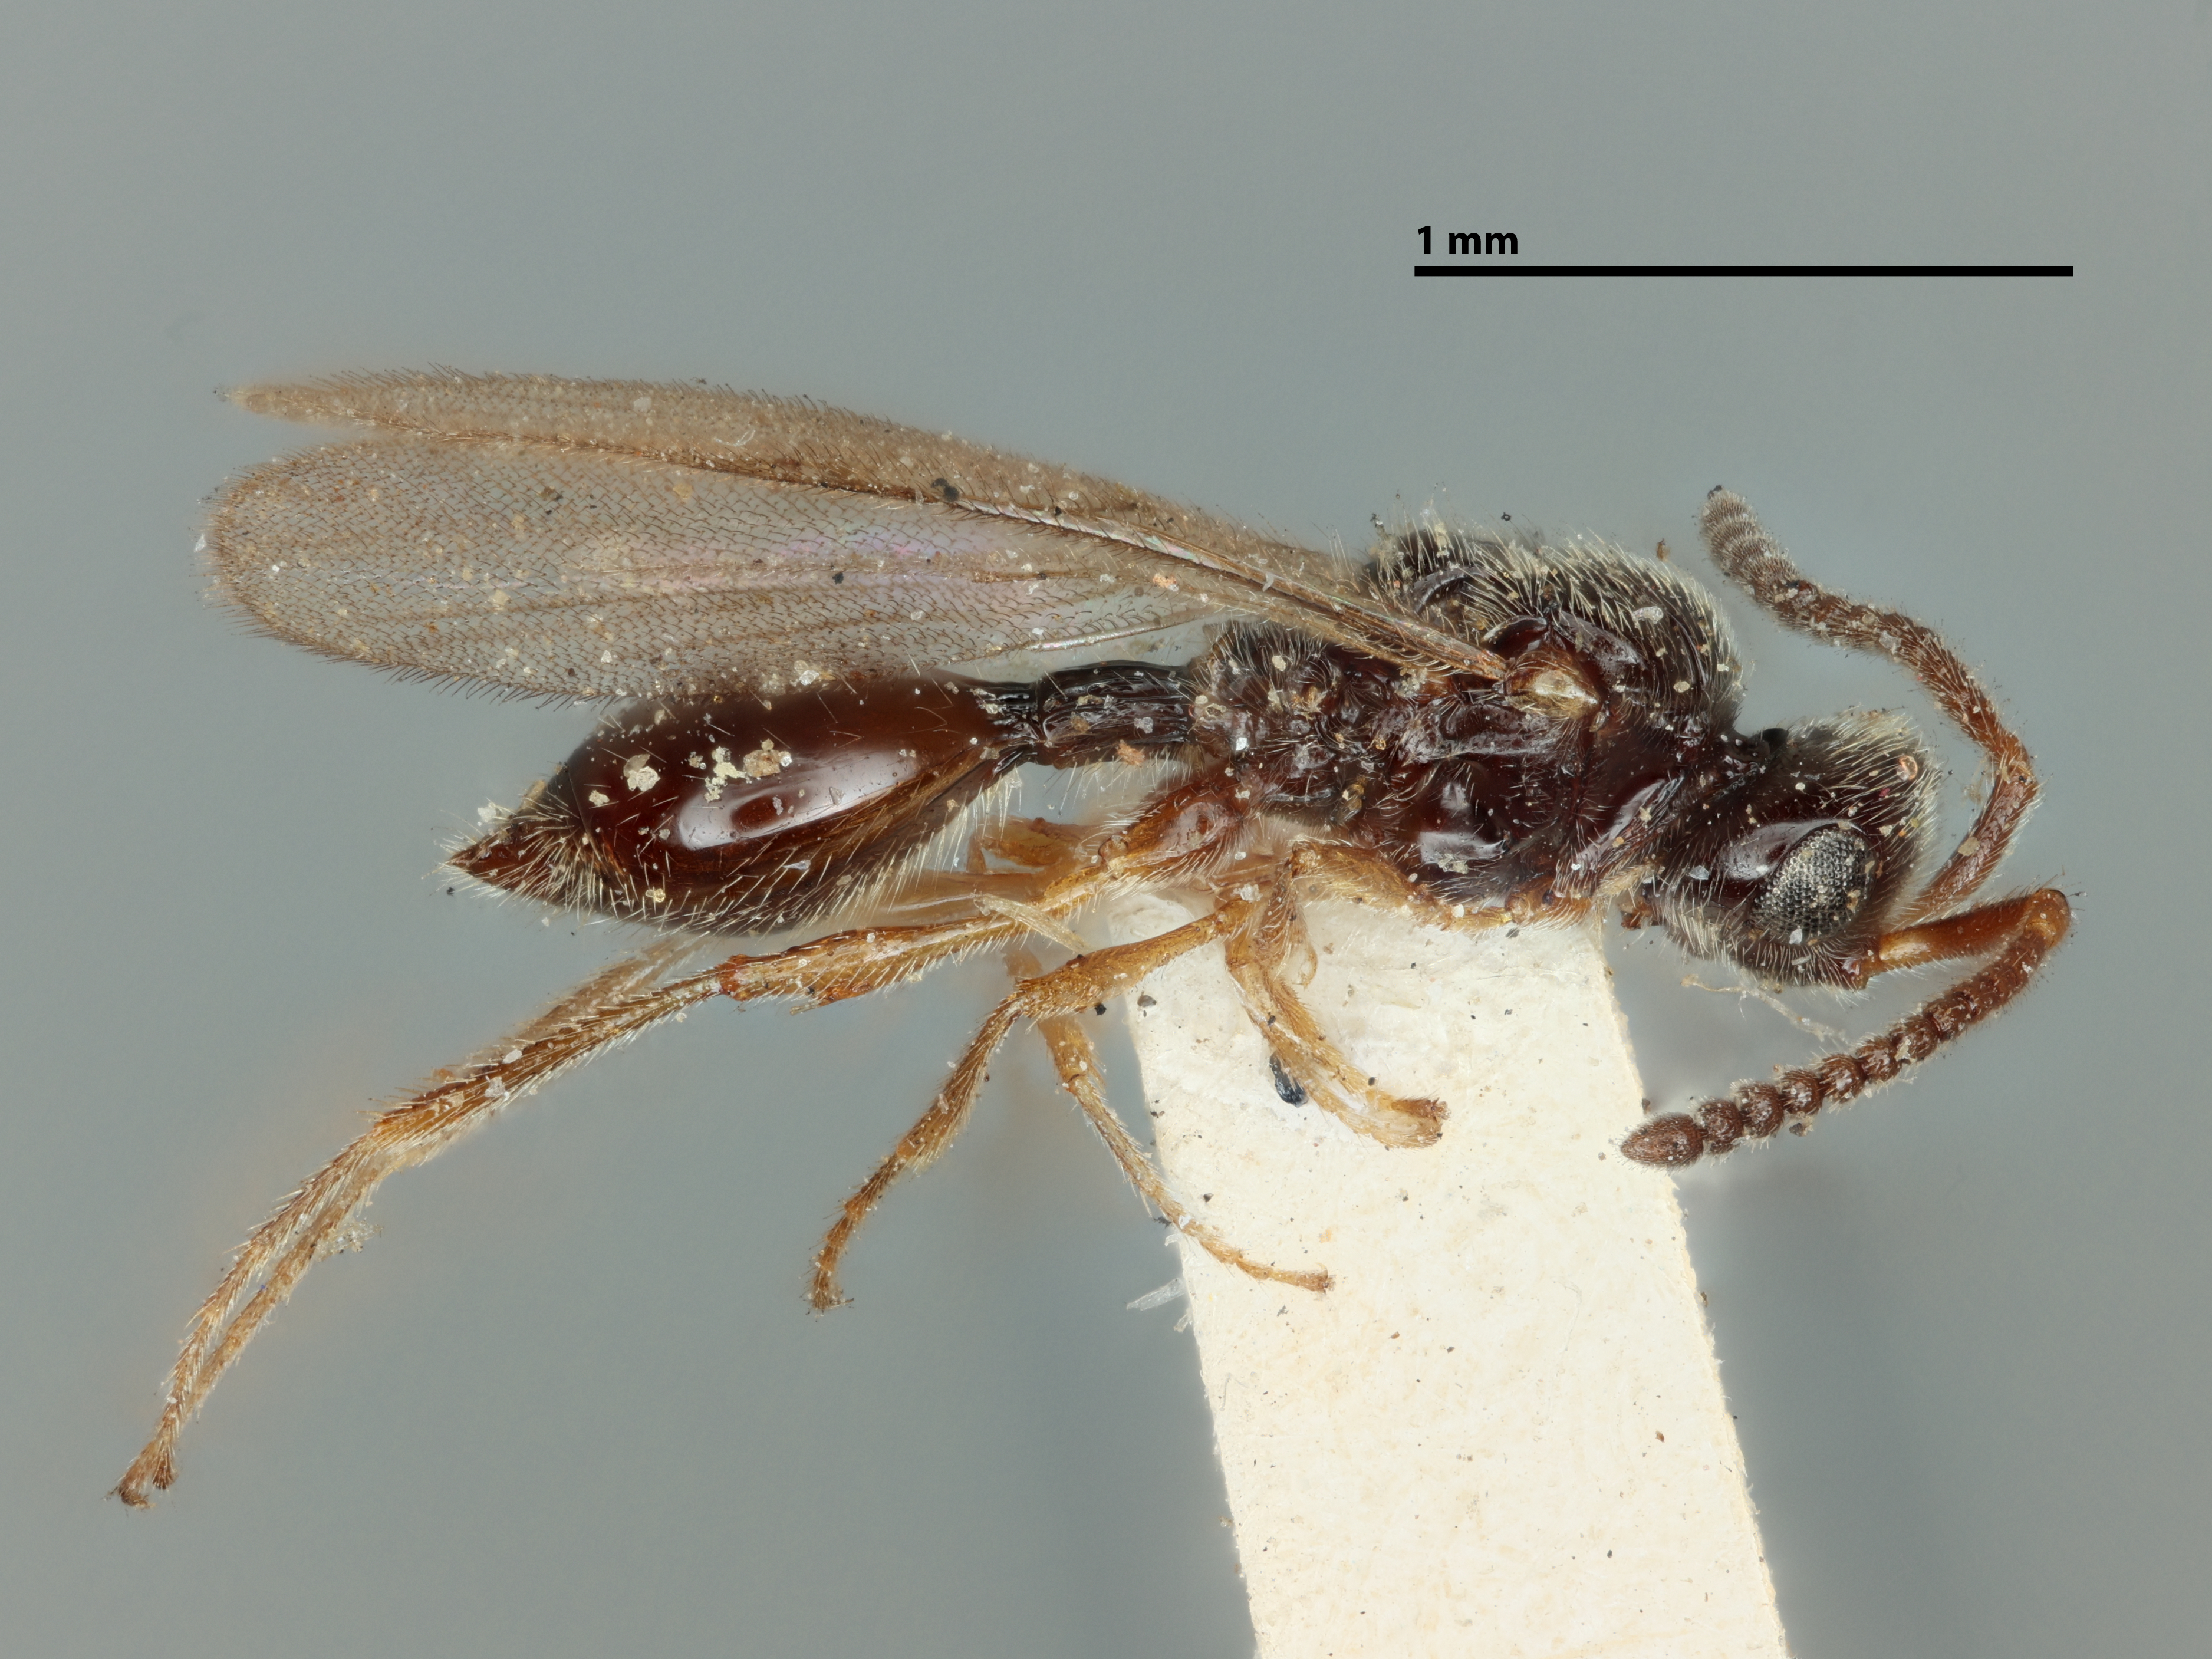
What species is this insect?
Aclista californica
